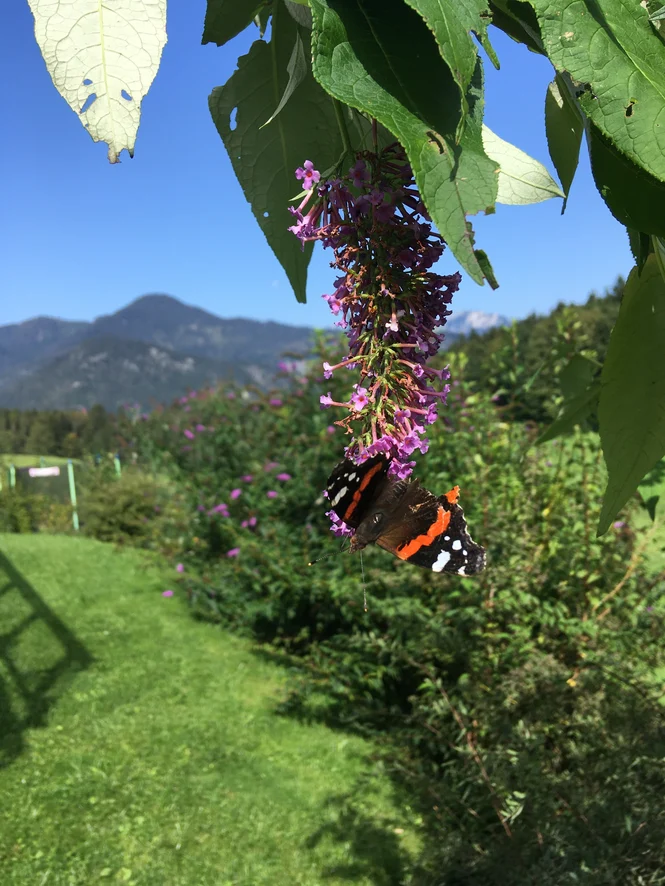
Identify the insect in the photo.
Vanessa atalanta
